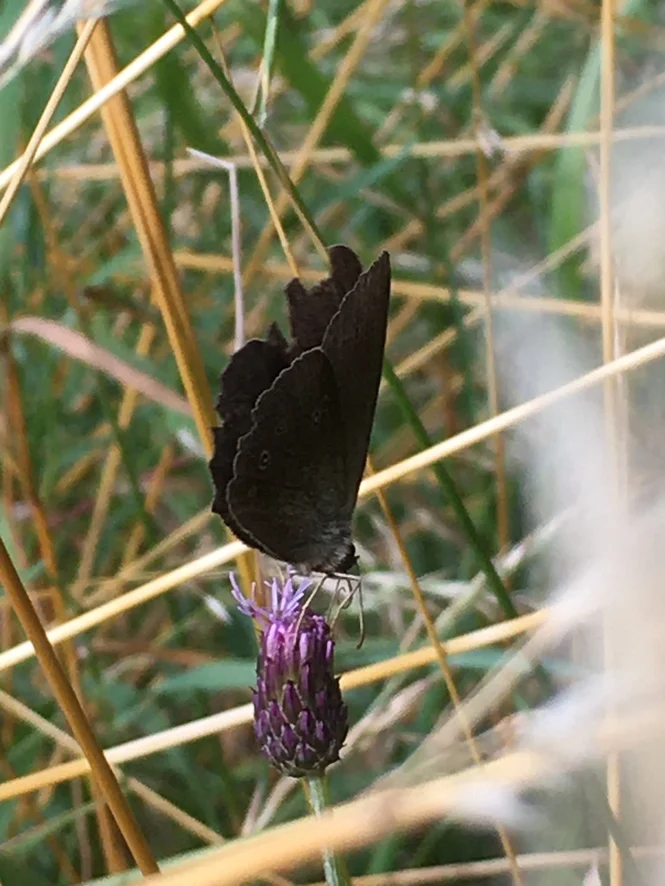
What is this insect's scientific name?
Aphantopus hyperantus
